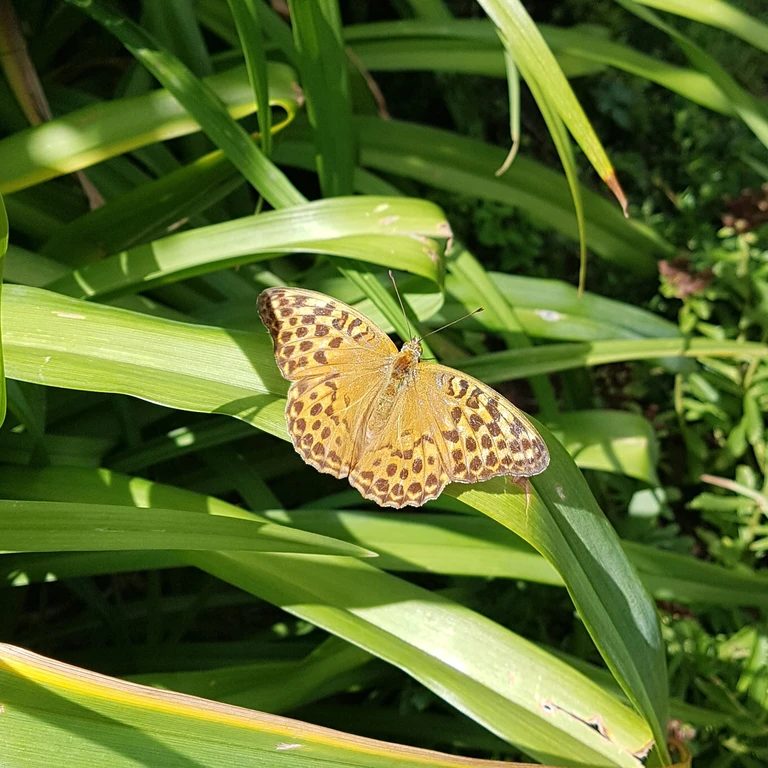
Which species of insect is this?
Argynnis paphia
